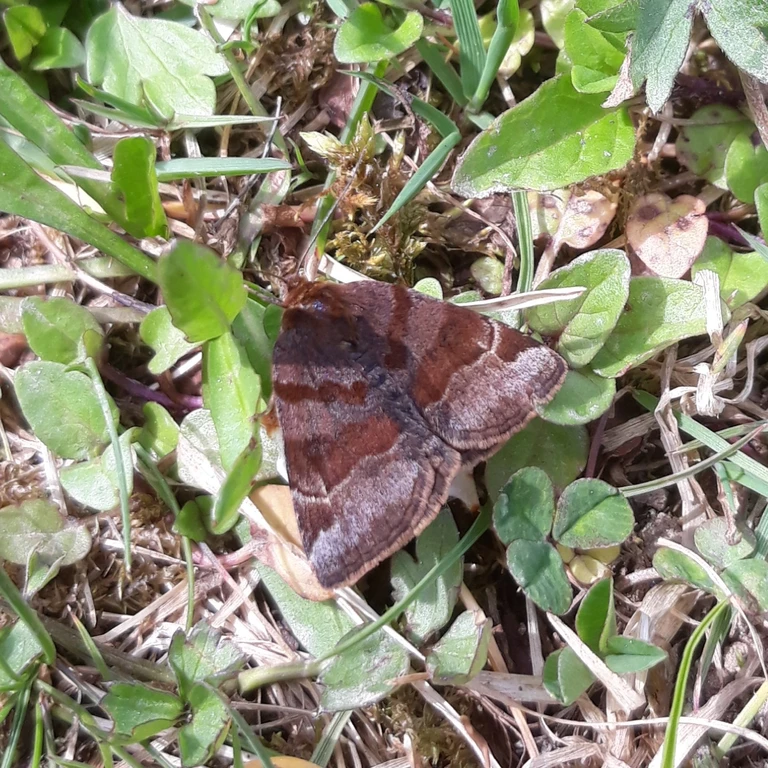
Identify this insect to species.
Euclidia glyphica
